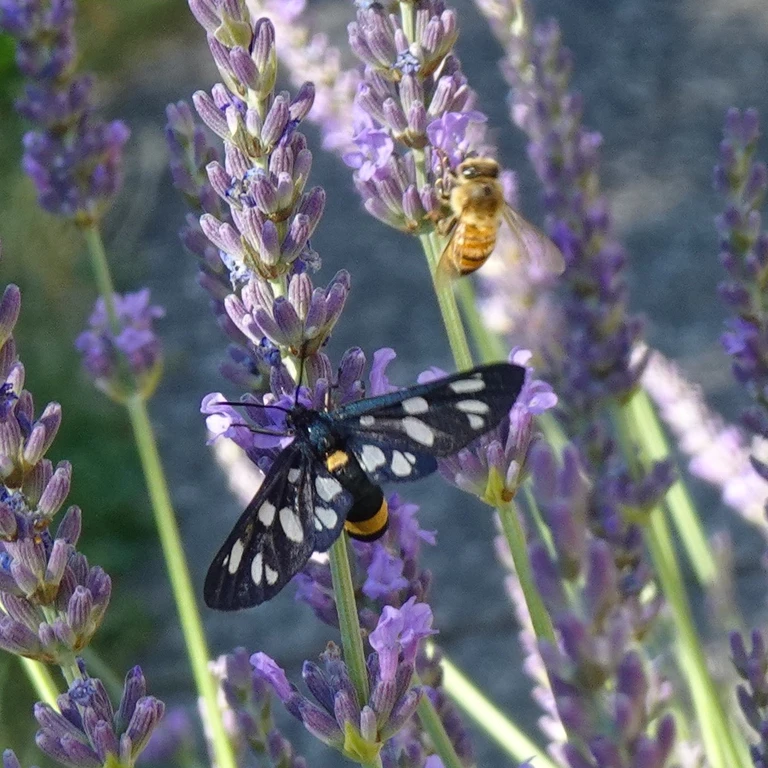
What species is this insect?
Amata phegea
